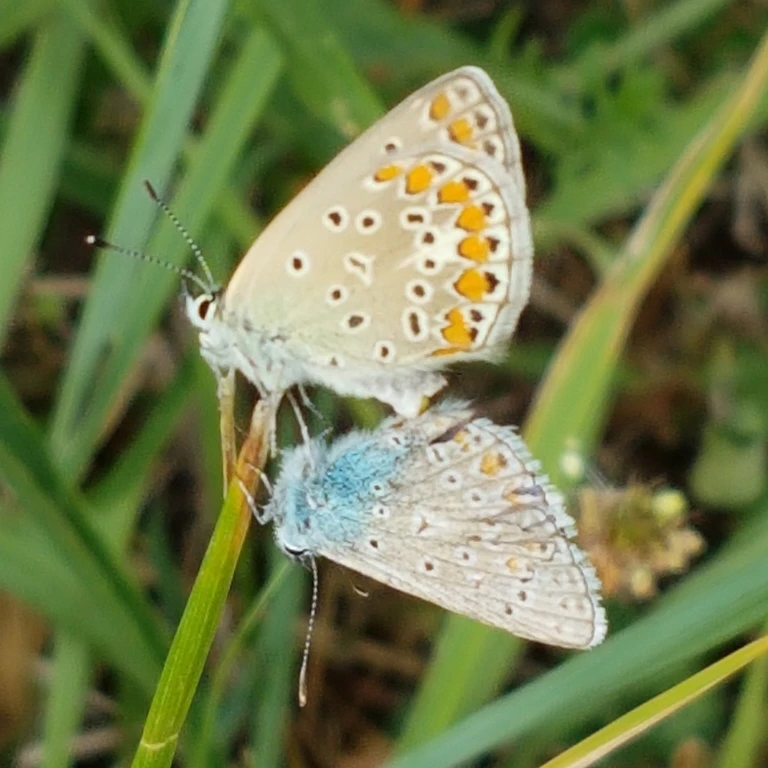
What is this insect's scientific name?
Polyommatus icarus
